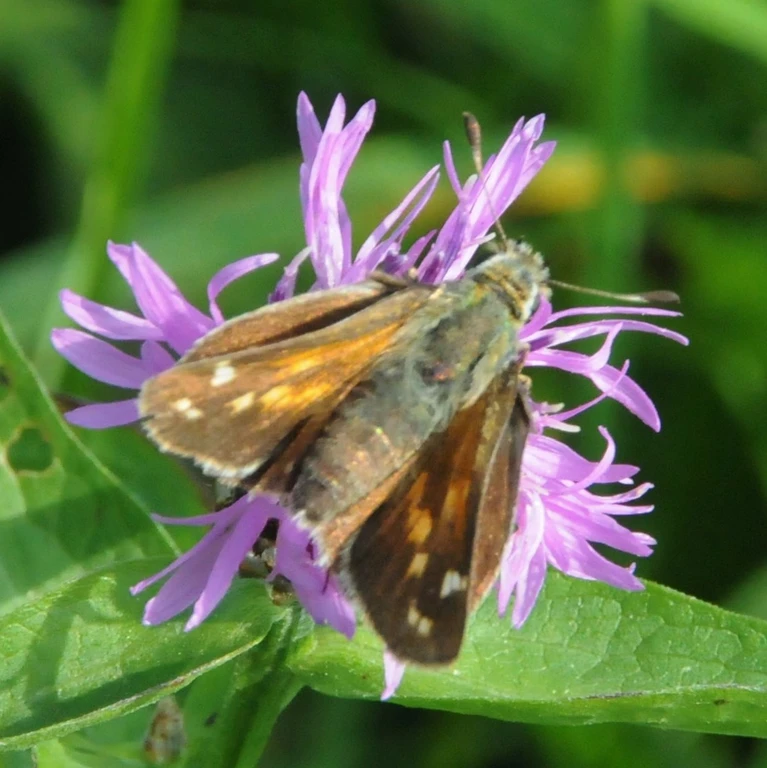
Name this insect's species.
Hesperia comma
